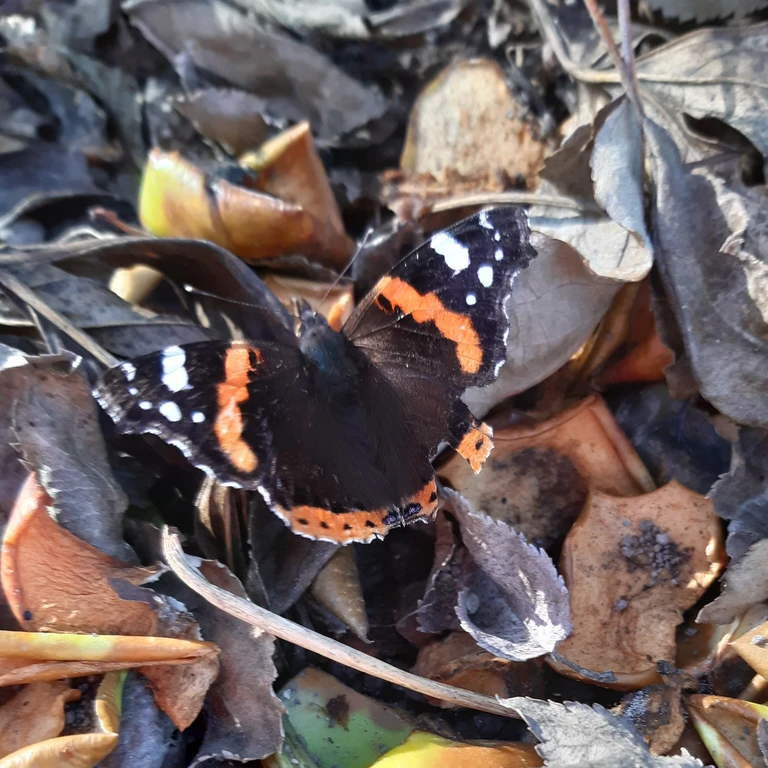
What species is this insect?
Vanessa atalanta
